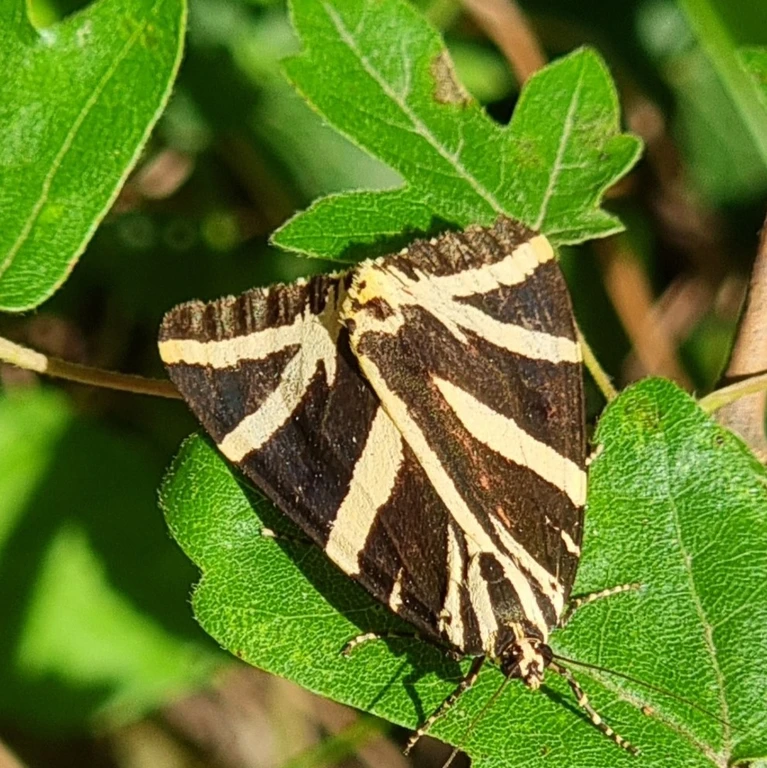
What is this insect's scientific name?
Euplagia quadripunctaria
